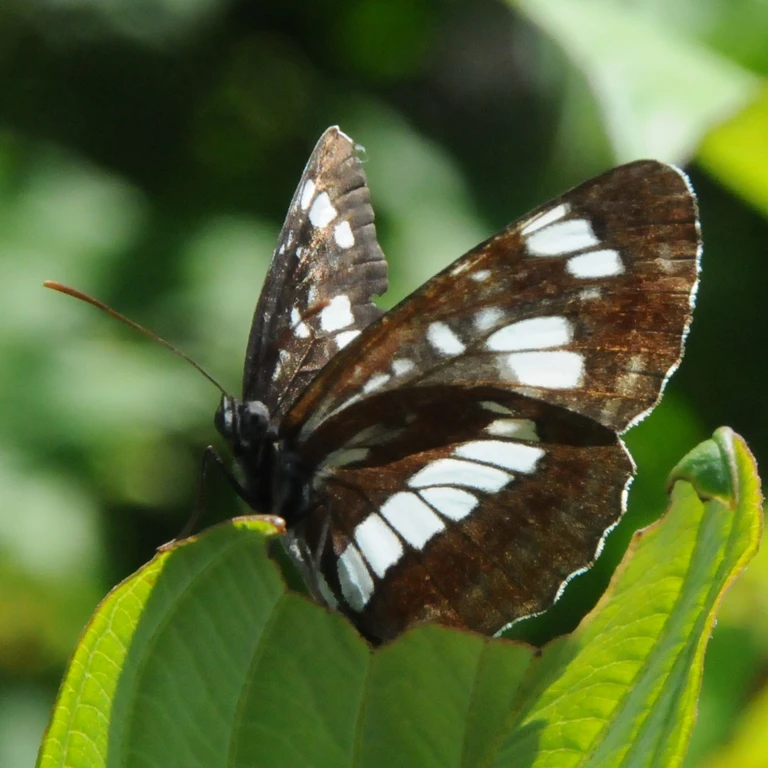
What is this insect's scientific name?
Neptis rivularis
